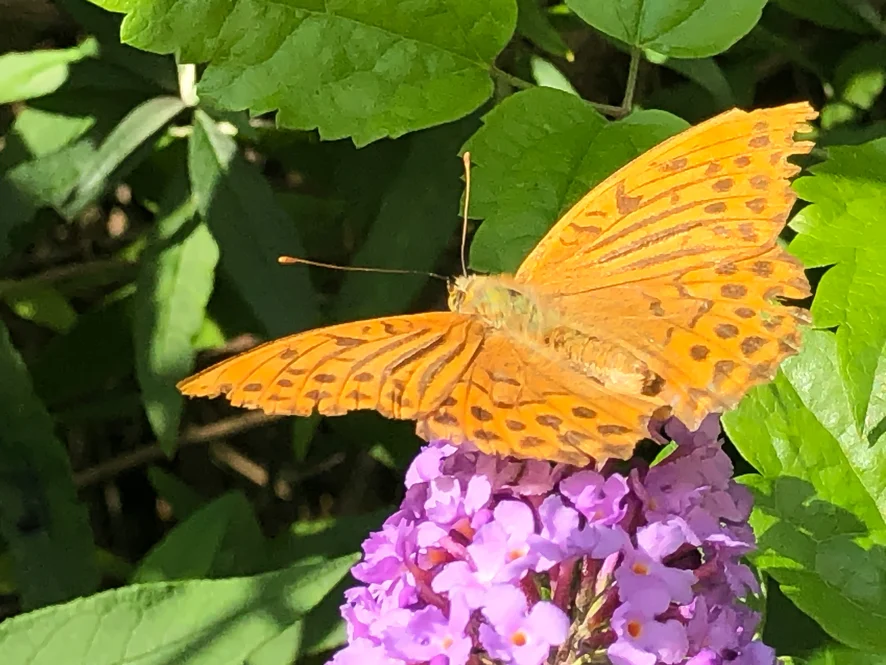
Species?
Argynnis paphia
